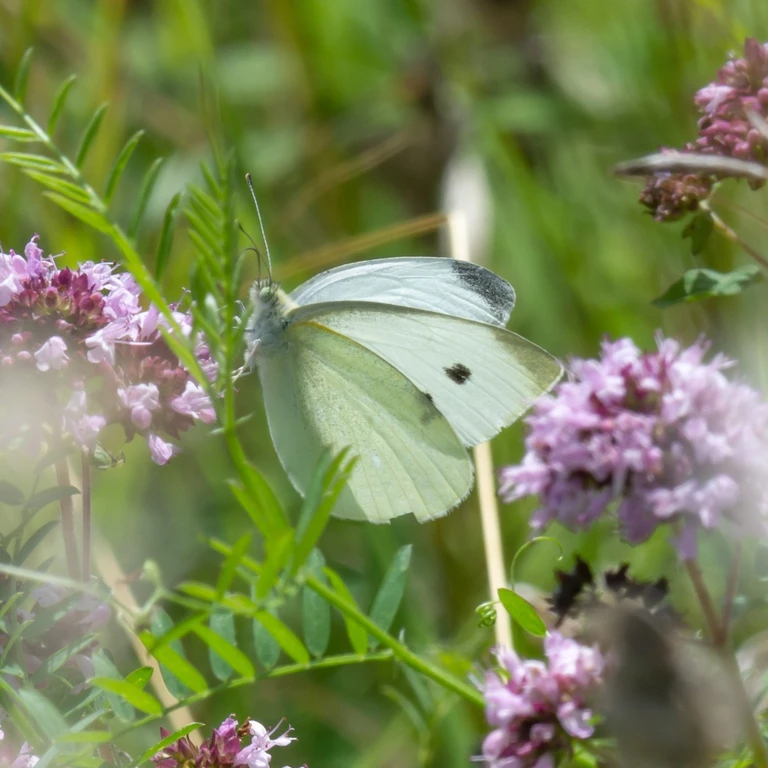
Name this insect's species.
Pieris rapae
